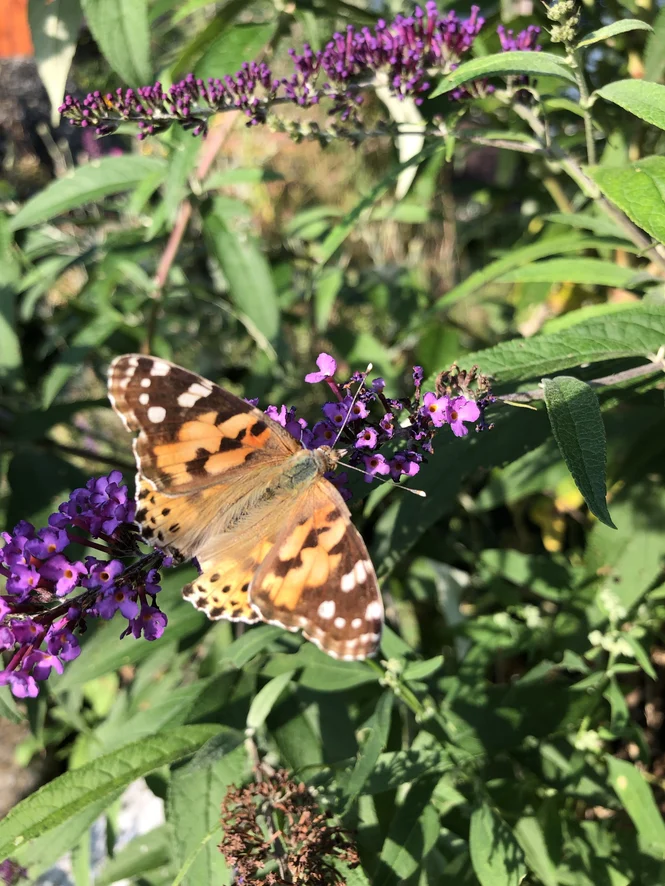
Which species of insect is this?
Vanessa cardui
